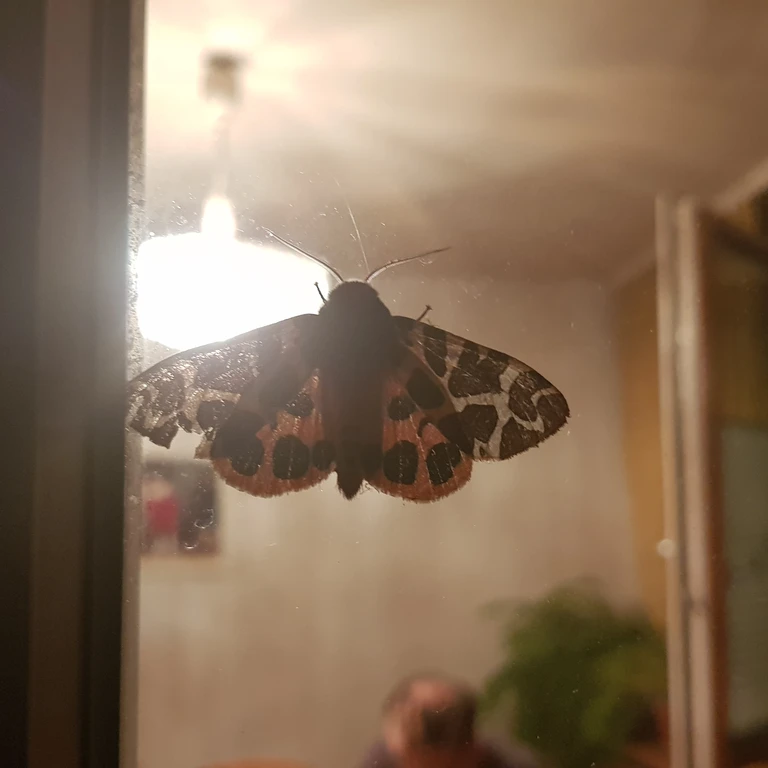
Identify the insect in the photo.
Arctia caja
